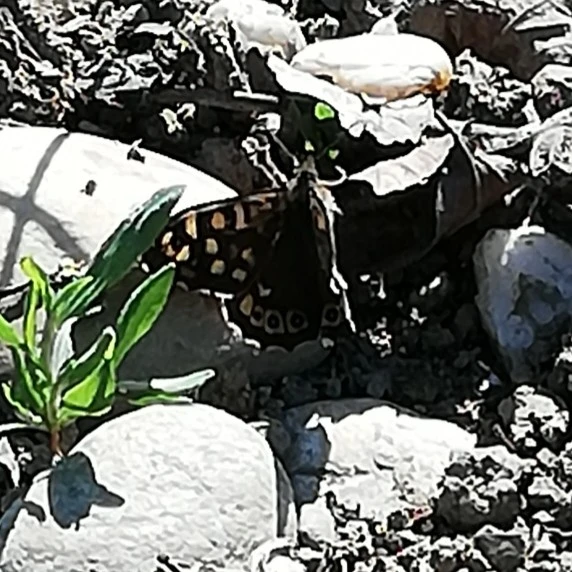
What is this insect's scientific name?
Pararge aegeria
